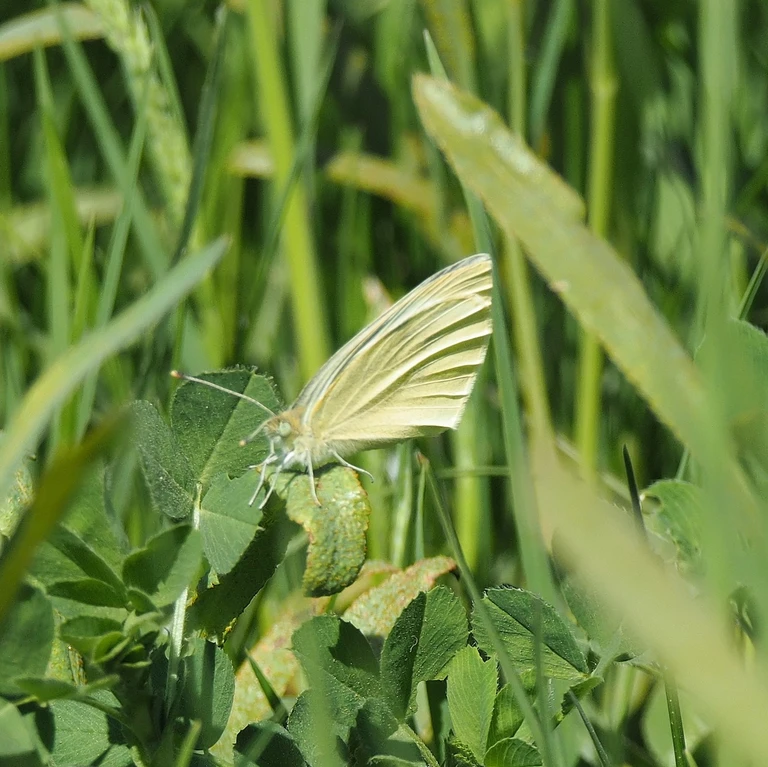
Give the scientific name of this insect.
Pieris rapae
